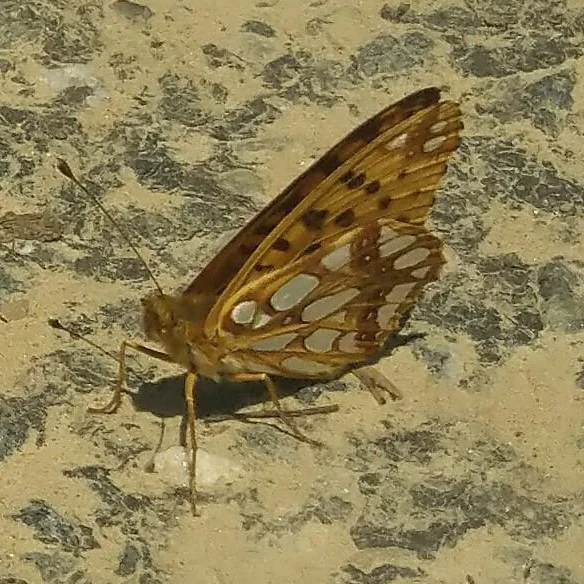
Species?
Issoria lathonia
